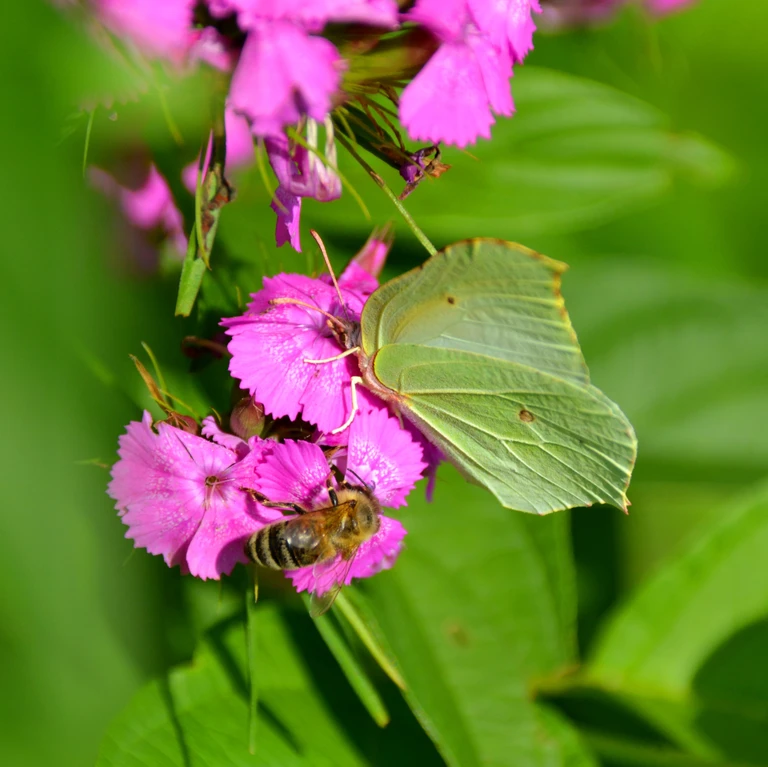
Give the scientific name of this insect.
Gonepteryx rhamni
